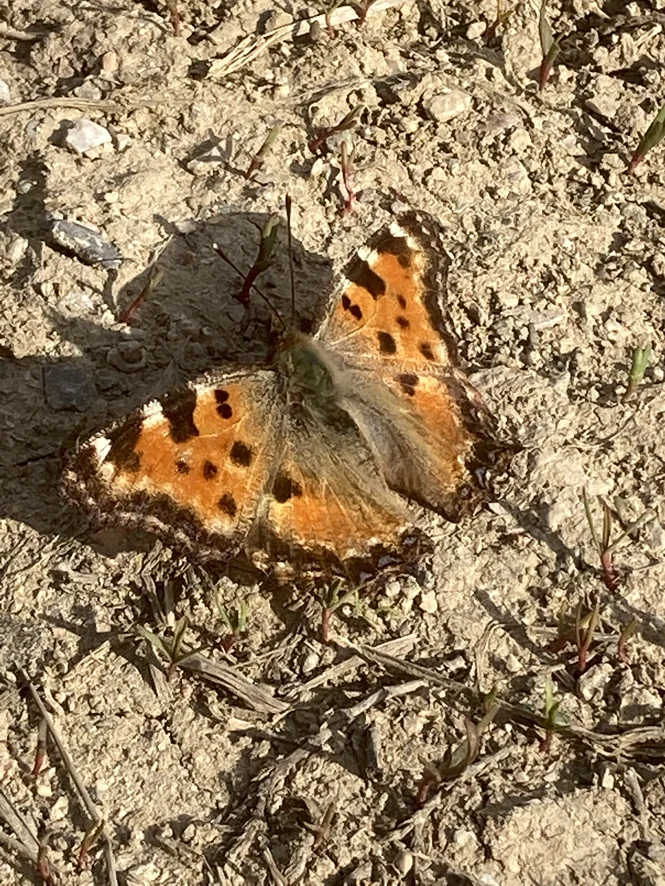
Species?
Nymphalis polychloros
